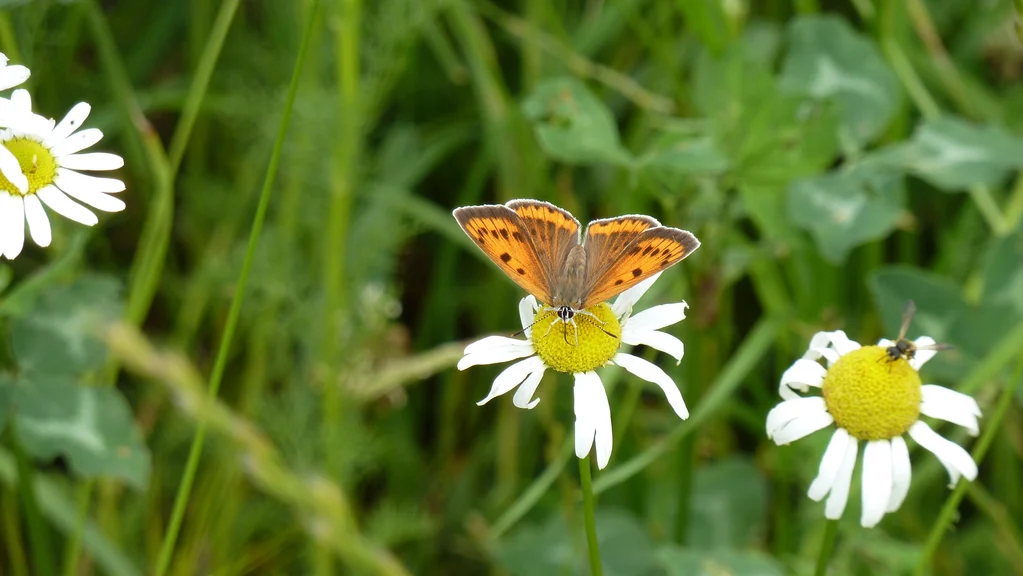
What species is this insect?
Lycaena dispar
